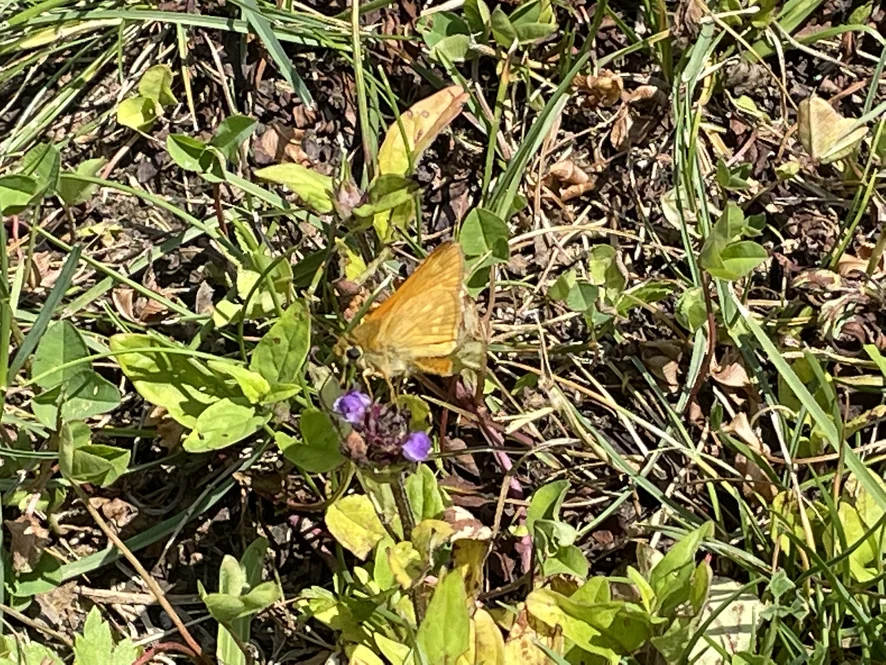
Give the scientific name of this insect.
Ochlodes sylvanus (also Ochlodes venata)
